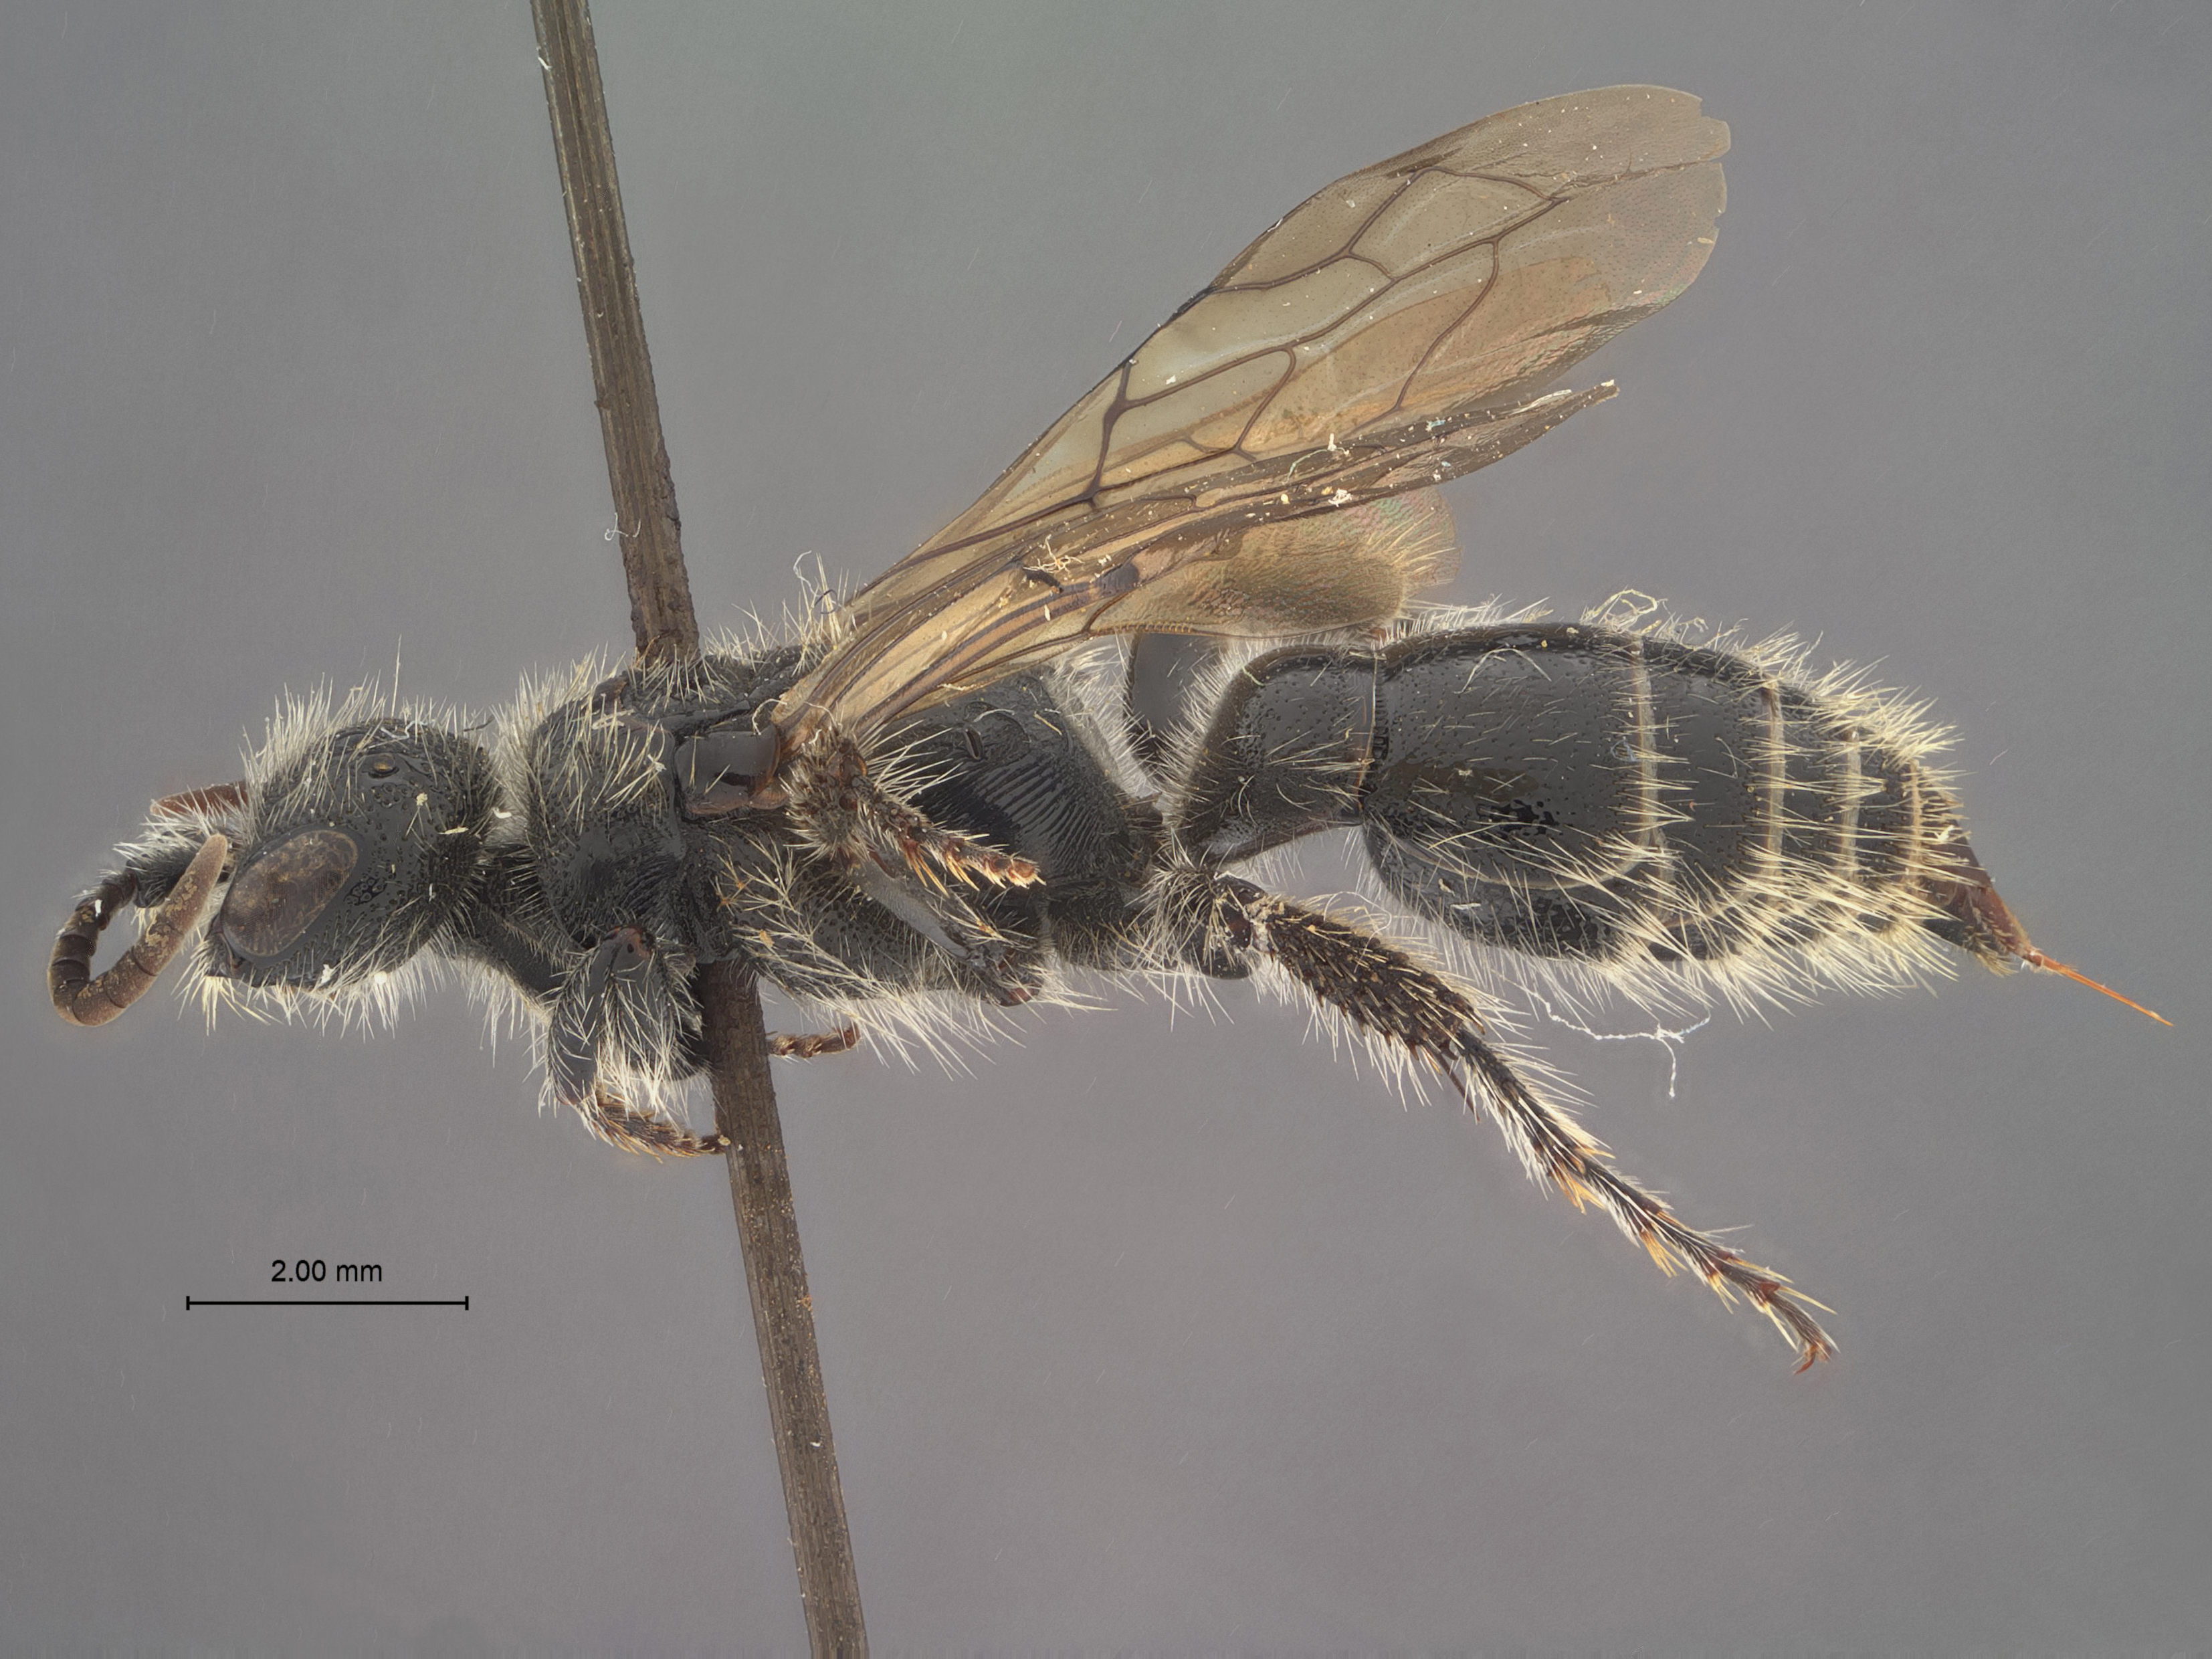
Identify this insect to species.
Tiphia roosevelti
